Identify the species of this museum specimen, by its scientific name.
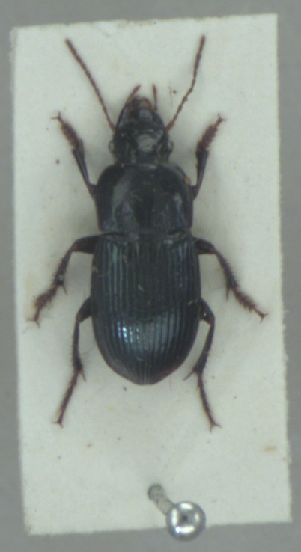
Harpalus rubripes
